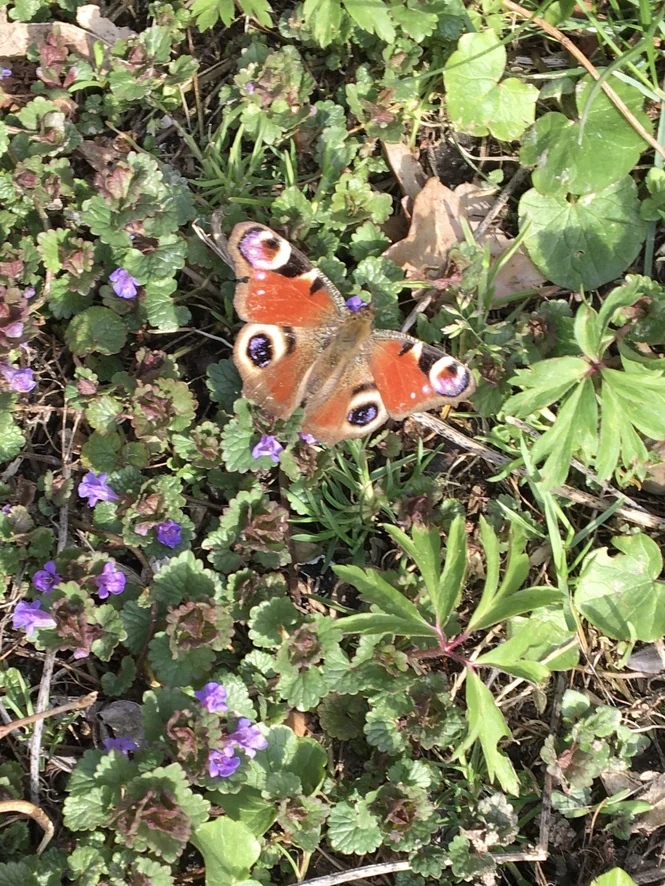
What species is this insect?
Aglais io
